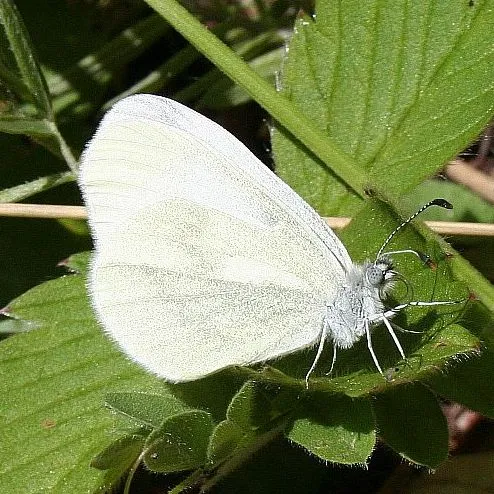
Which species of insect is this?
Leptidea sinapis/juvernica
